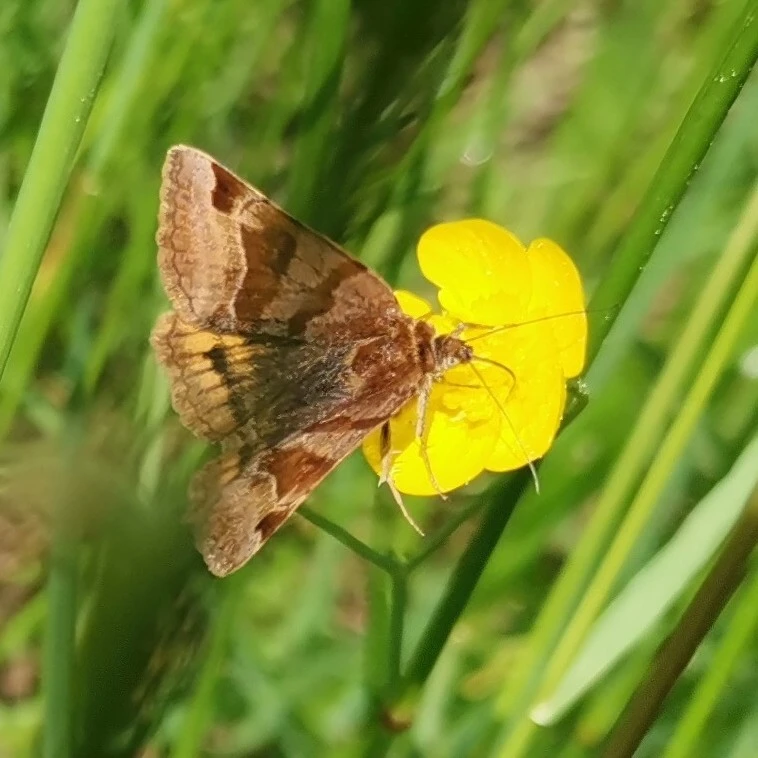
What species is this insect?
Euclidia glyphica
